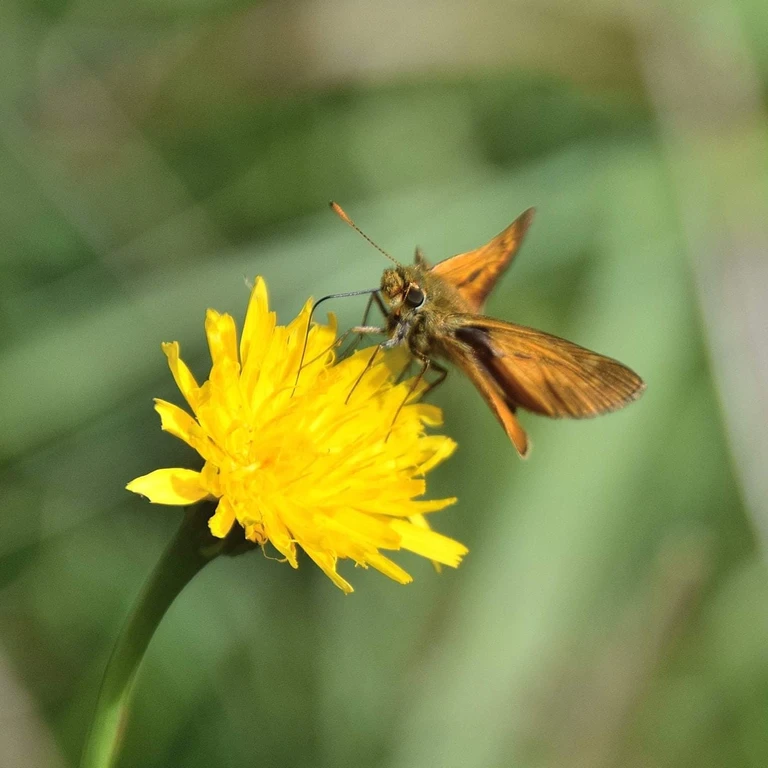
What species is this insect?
Ochlodes sylvanus (also Ochlodes venata)
